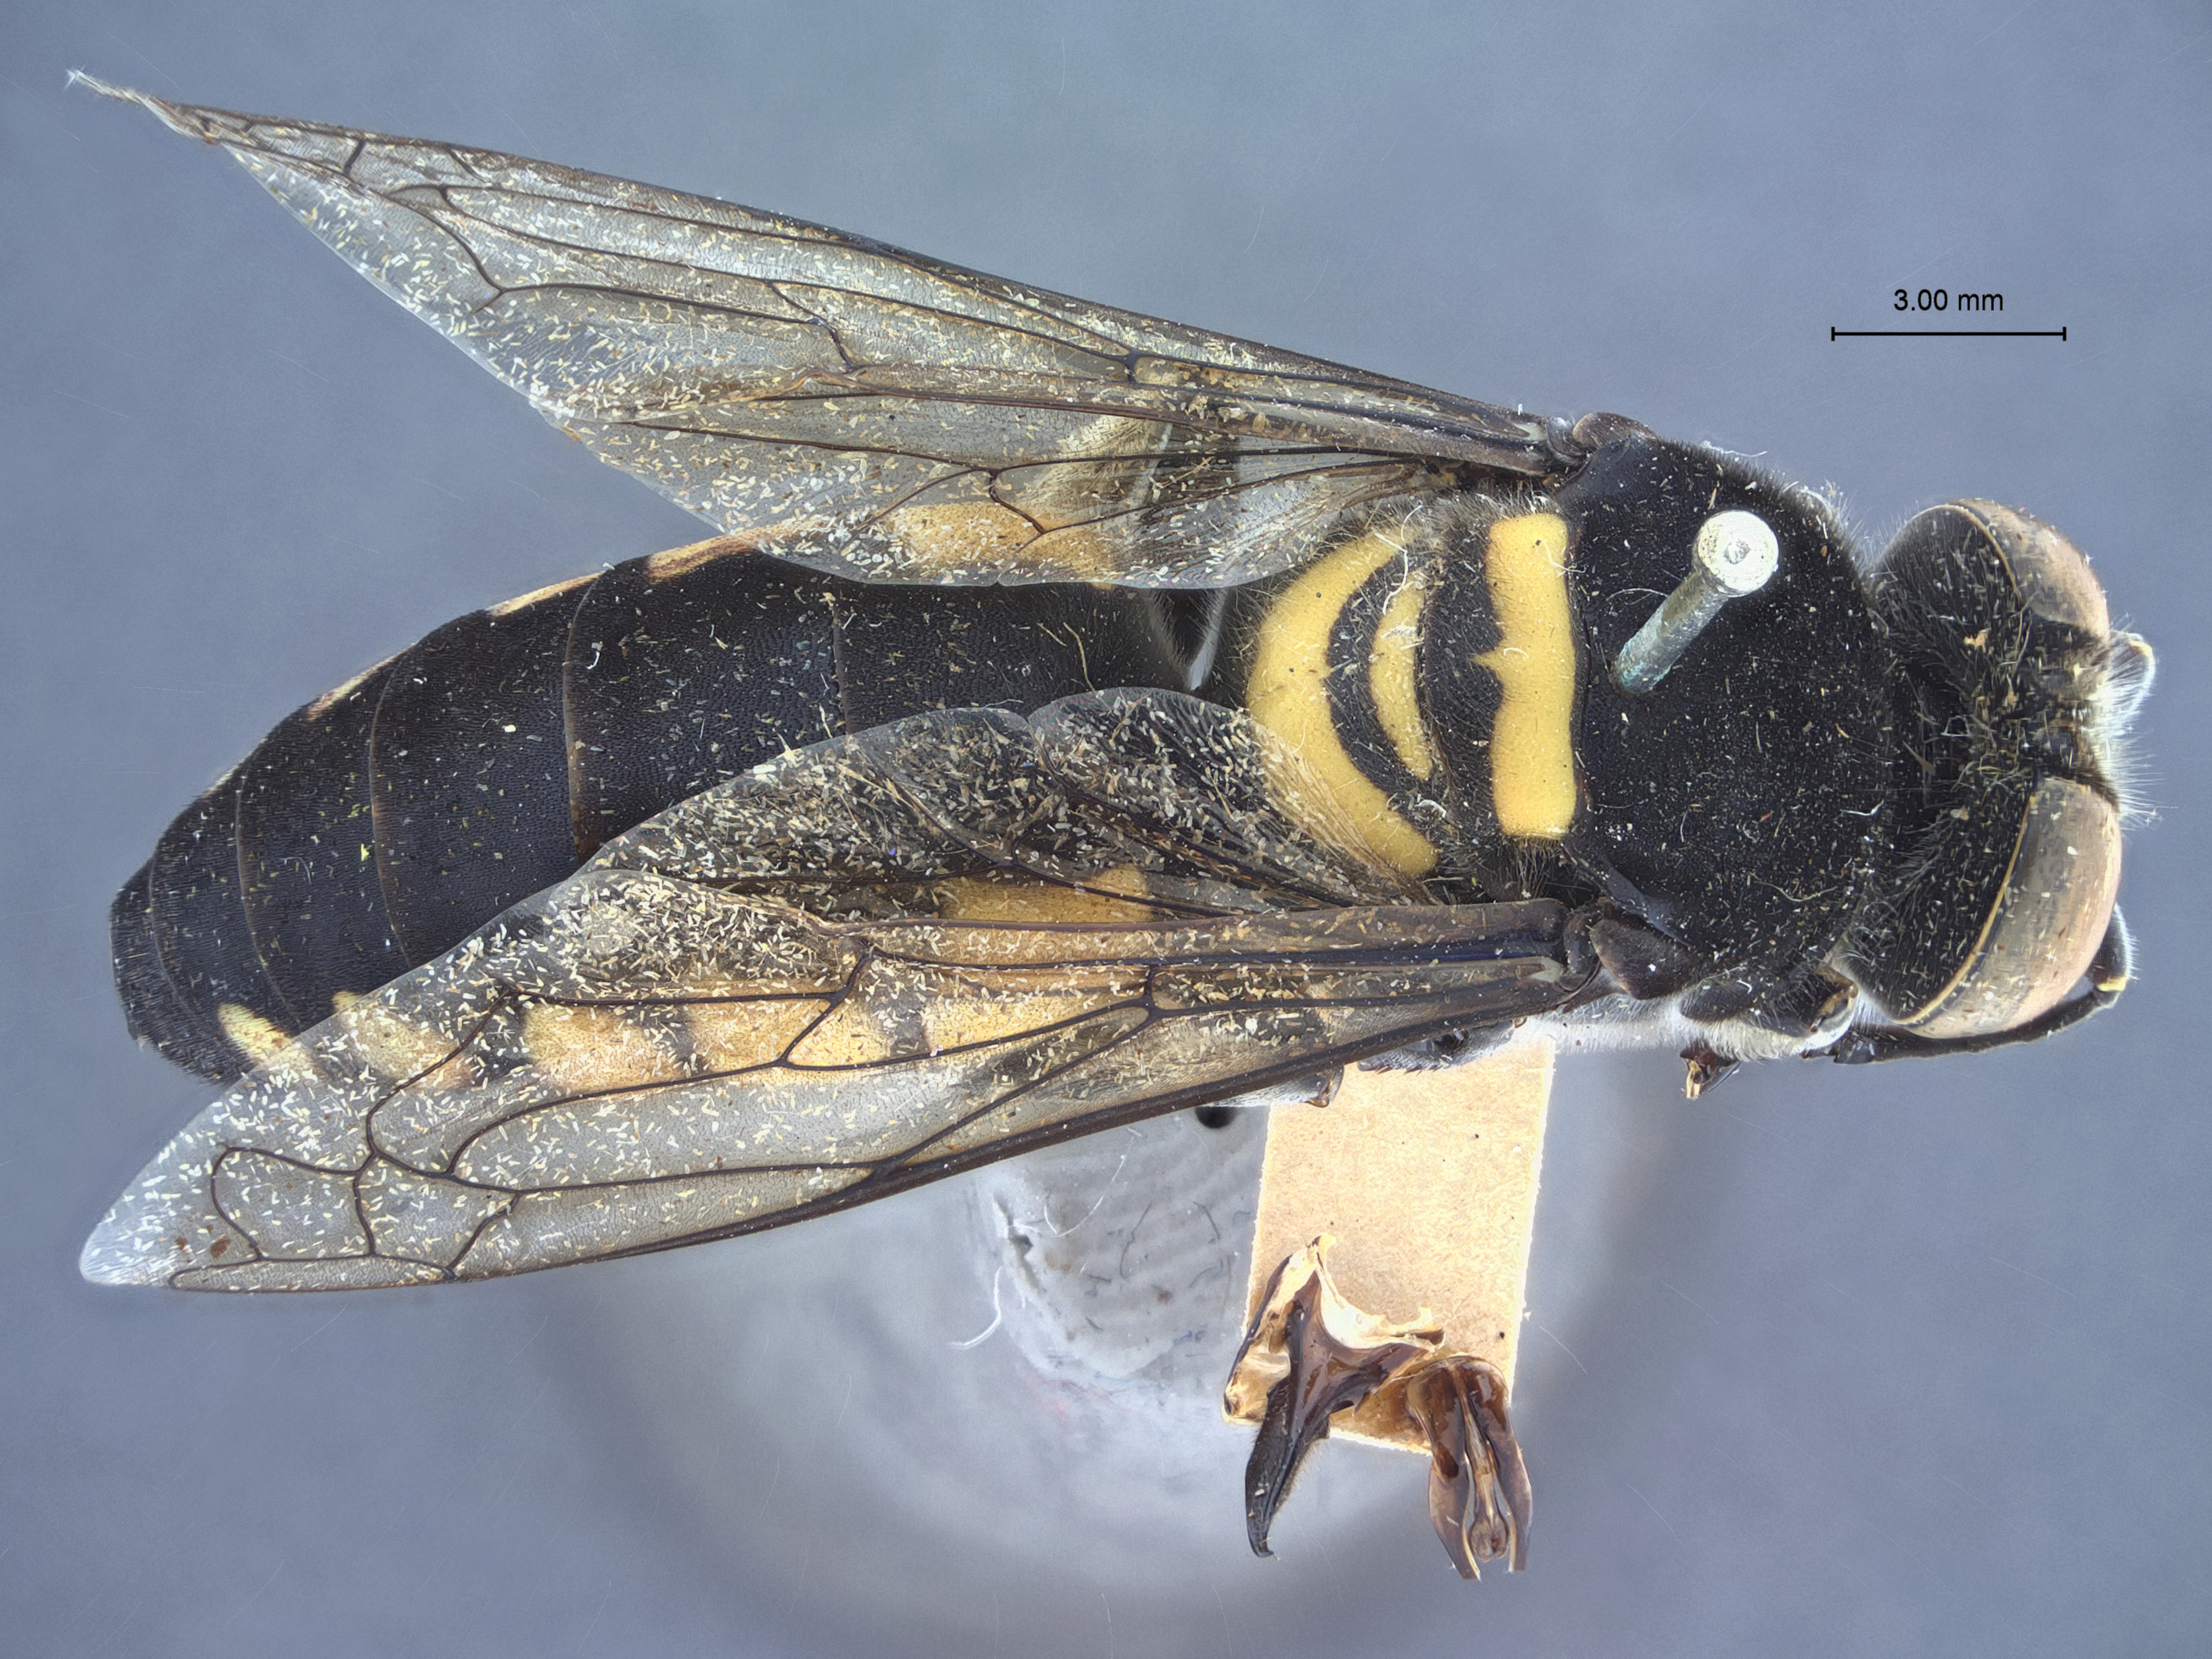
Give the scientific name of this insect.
Stictia trifasciata
